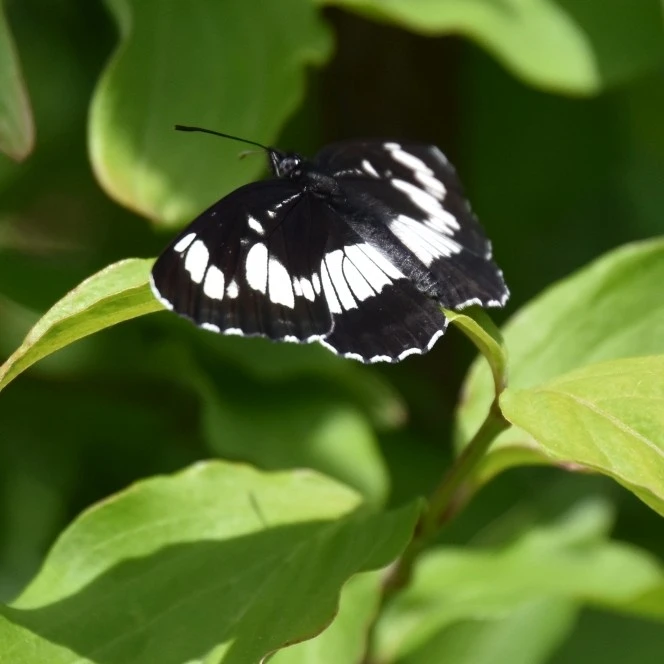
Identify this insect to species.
Neptis rivularis
